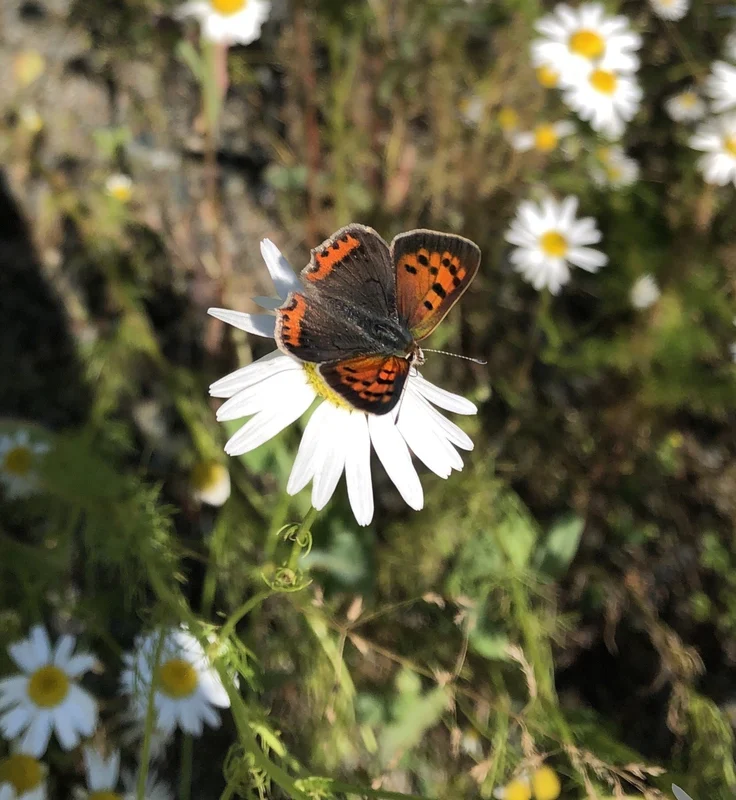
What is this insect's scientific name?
Lycaena phlaeas
